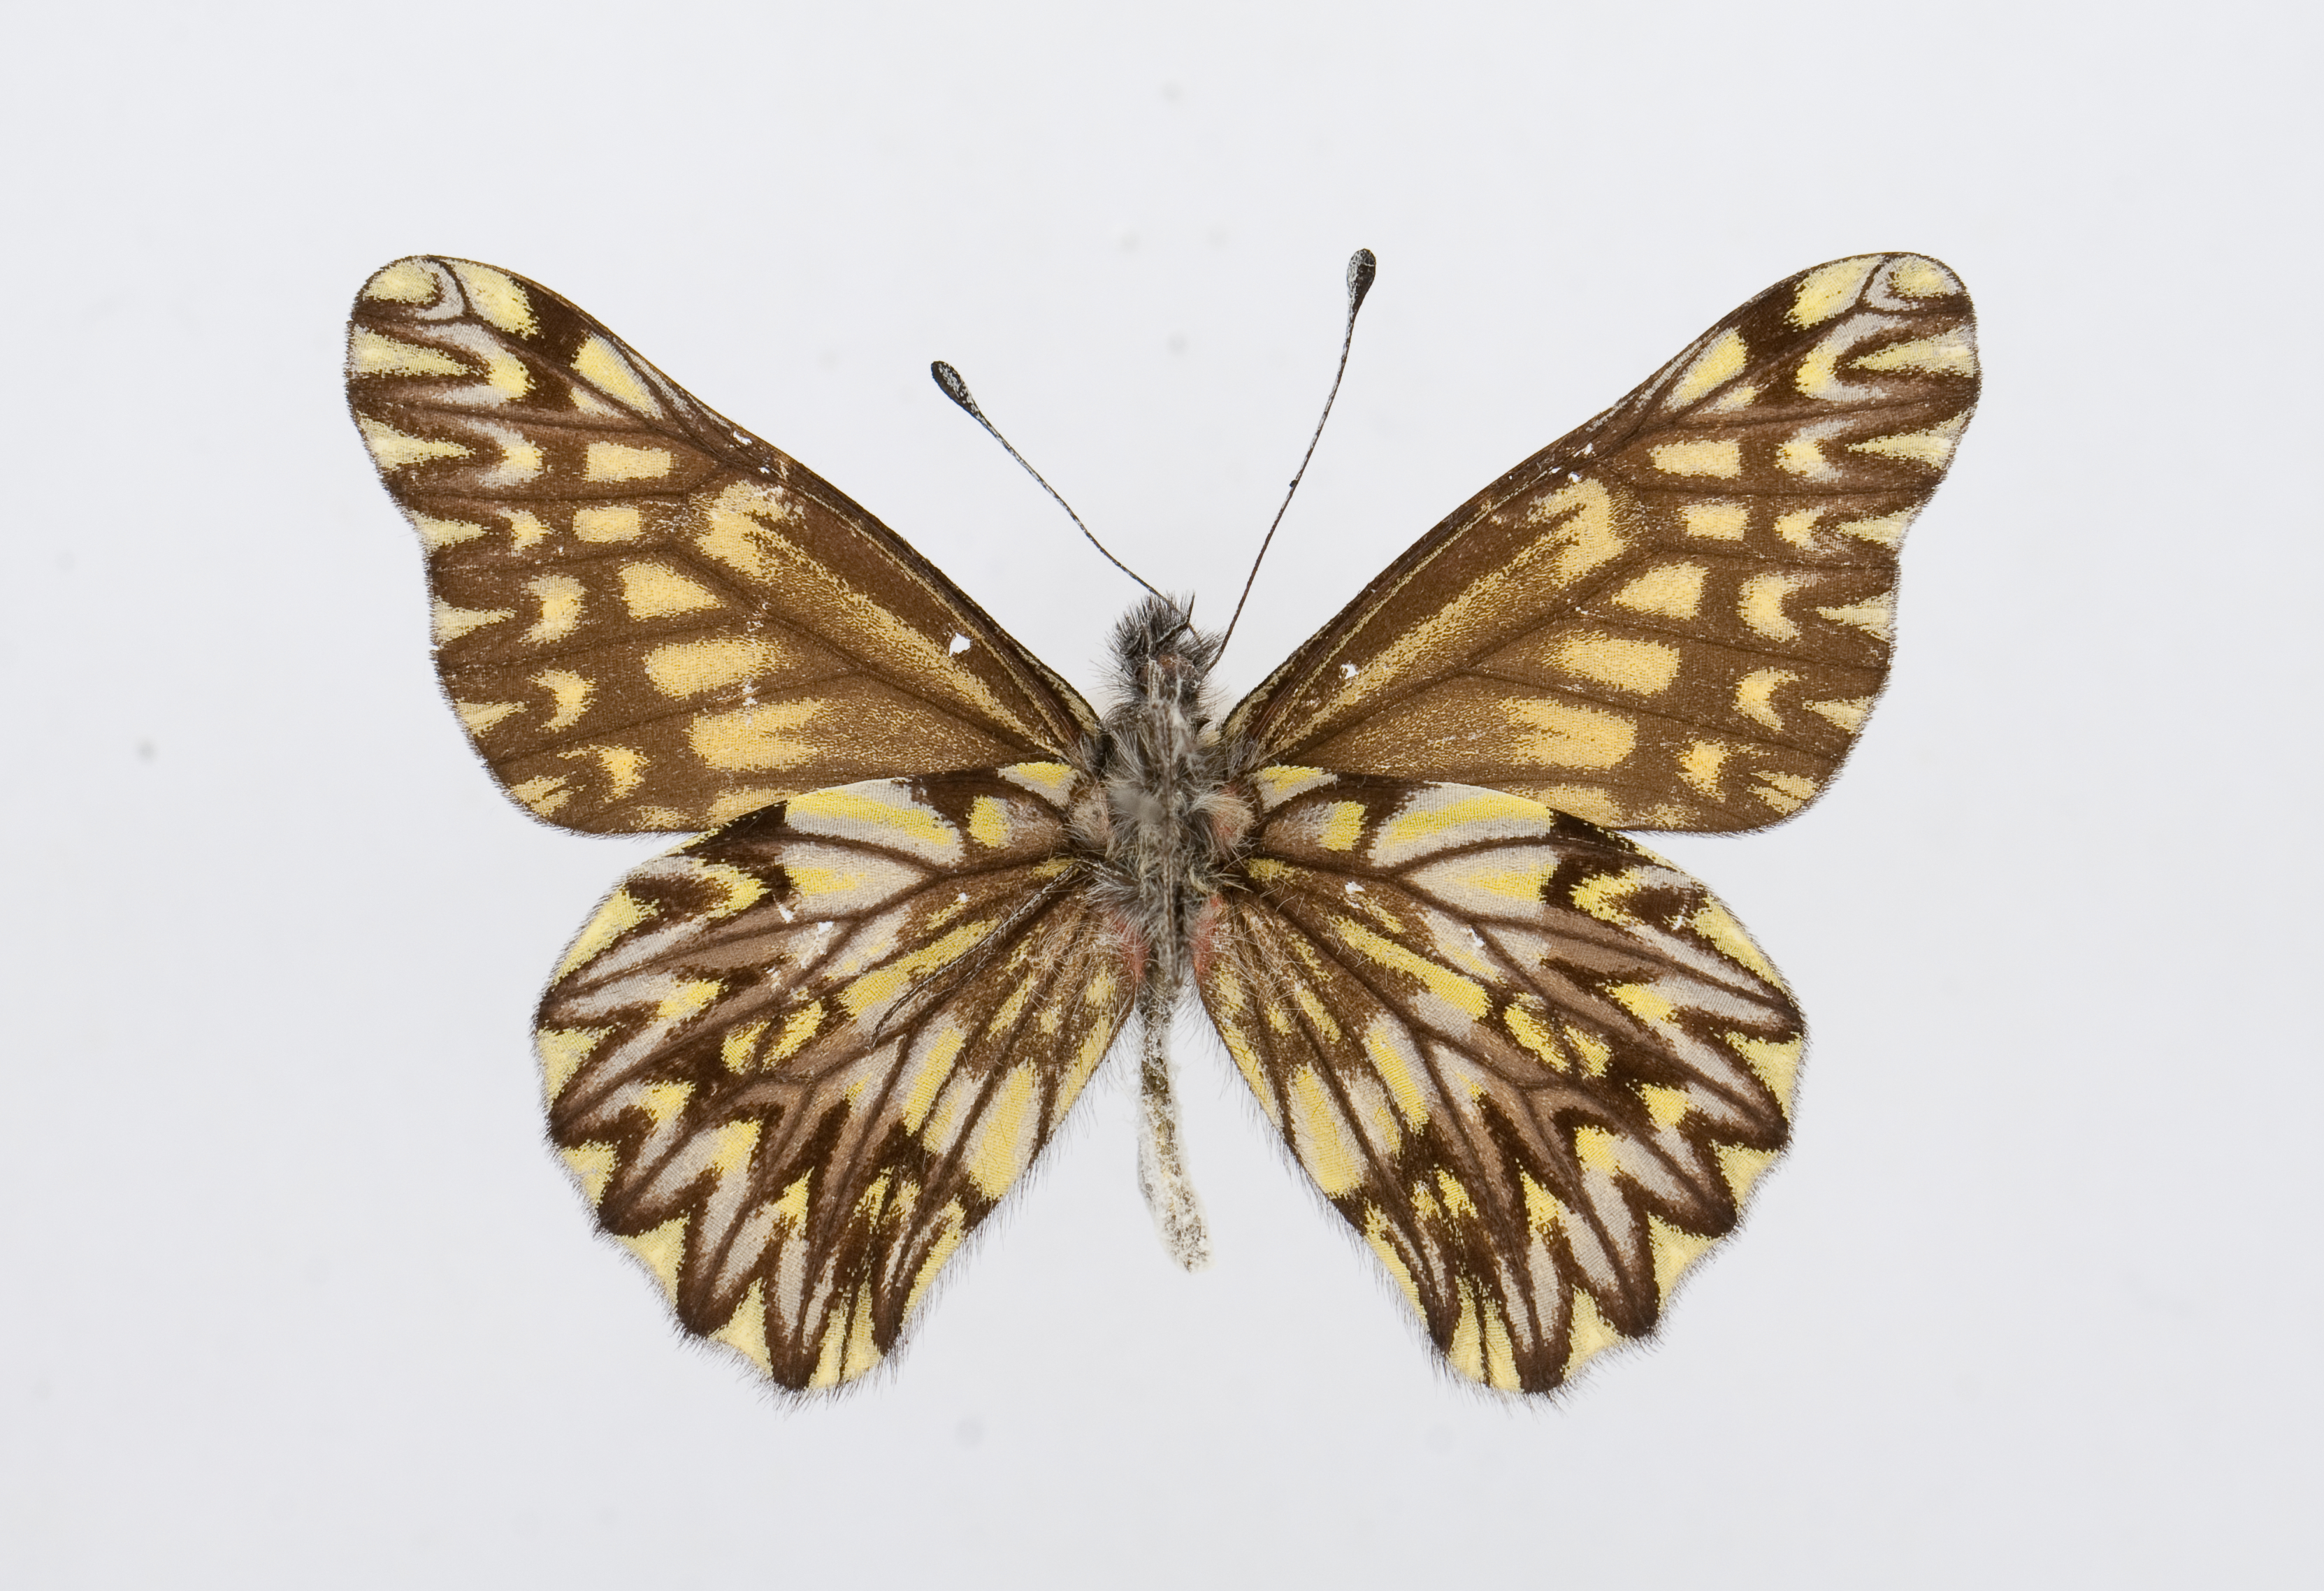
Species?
Catasticta philais
